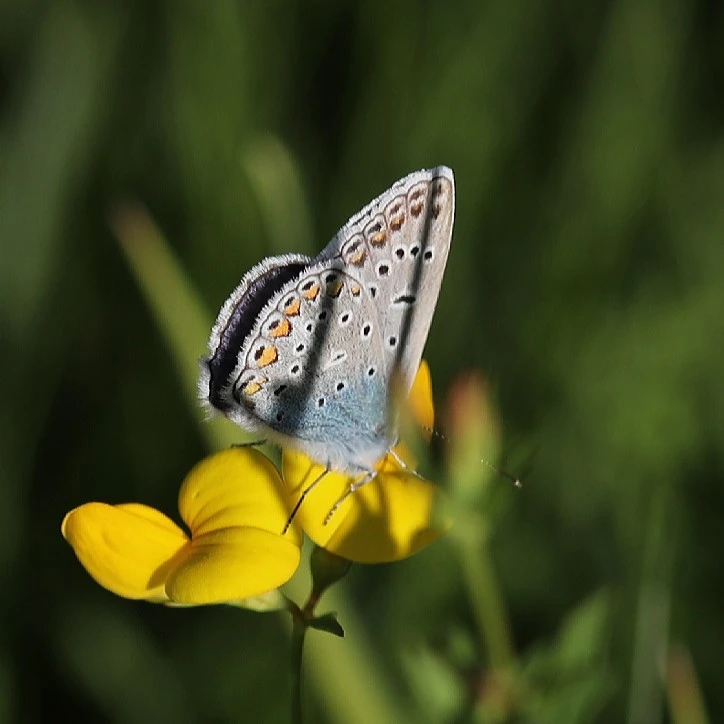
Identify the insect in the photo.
Polyommatus icarus
